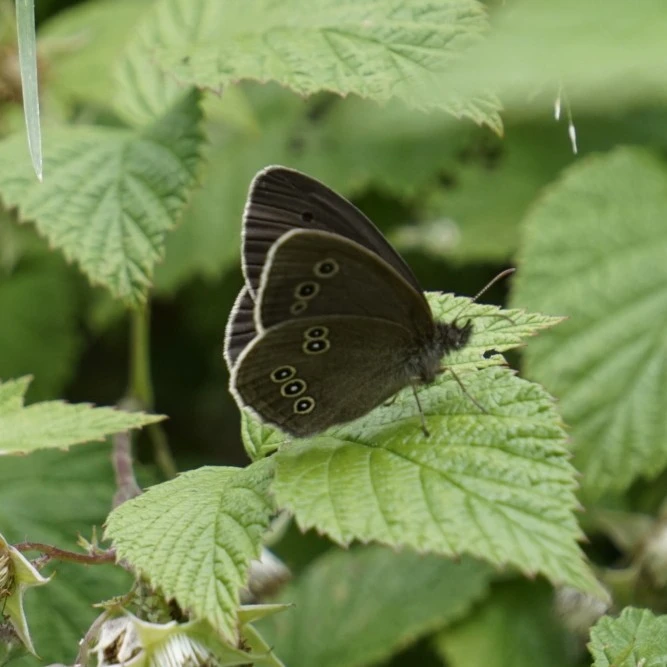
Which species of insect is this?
Aphantopus hyperantus
